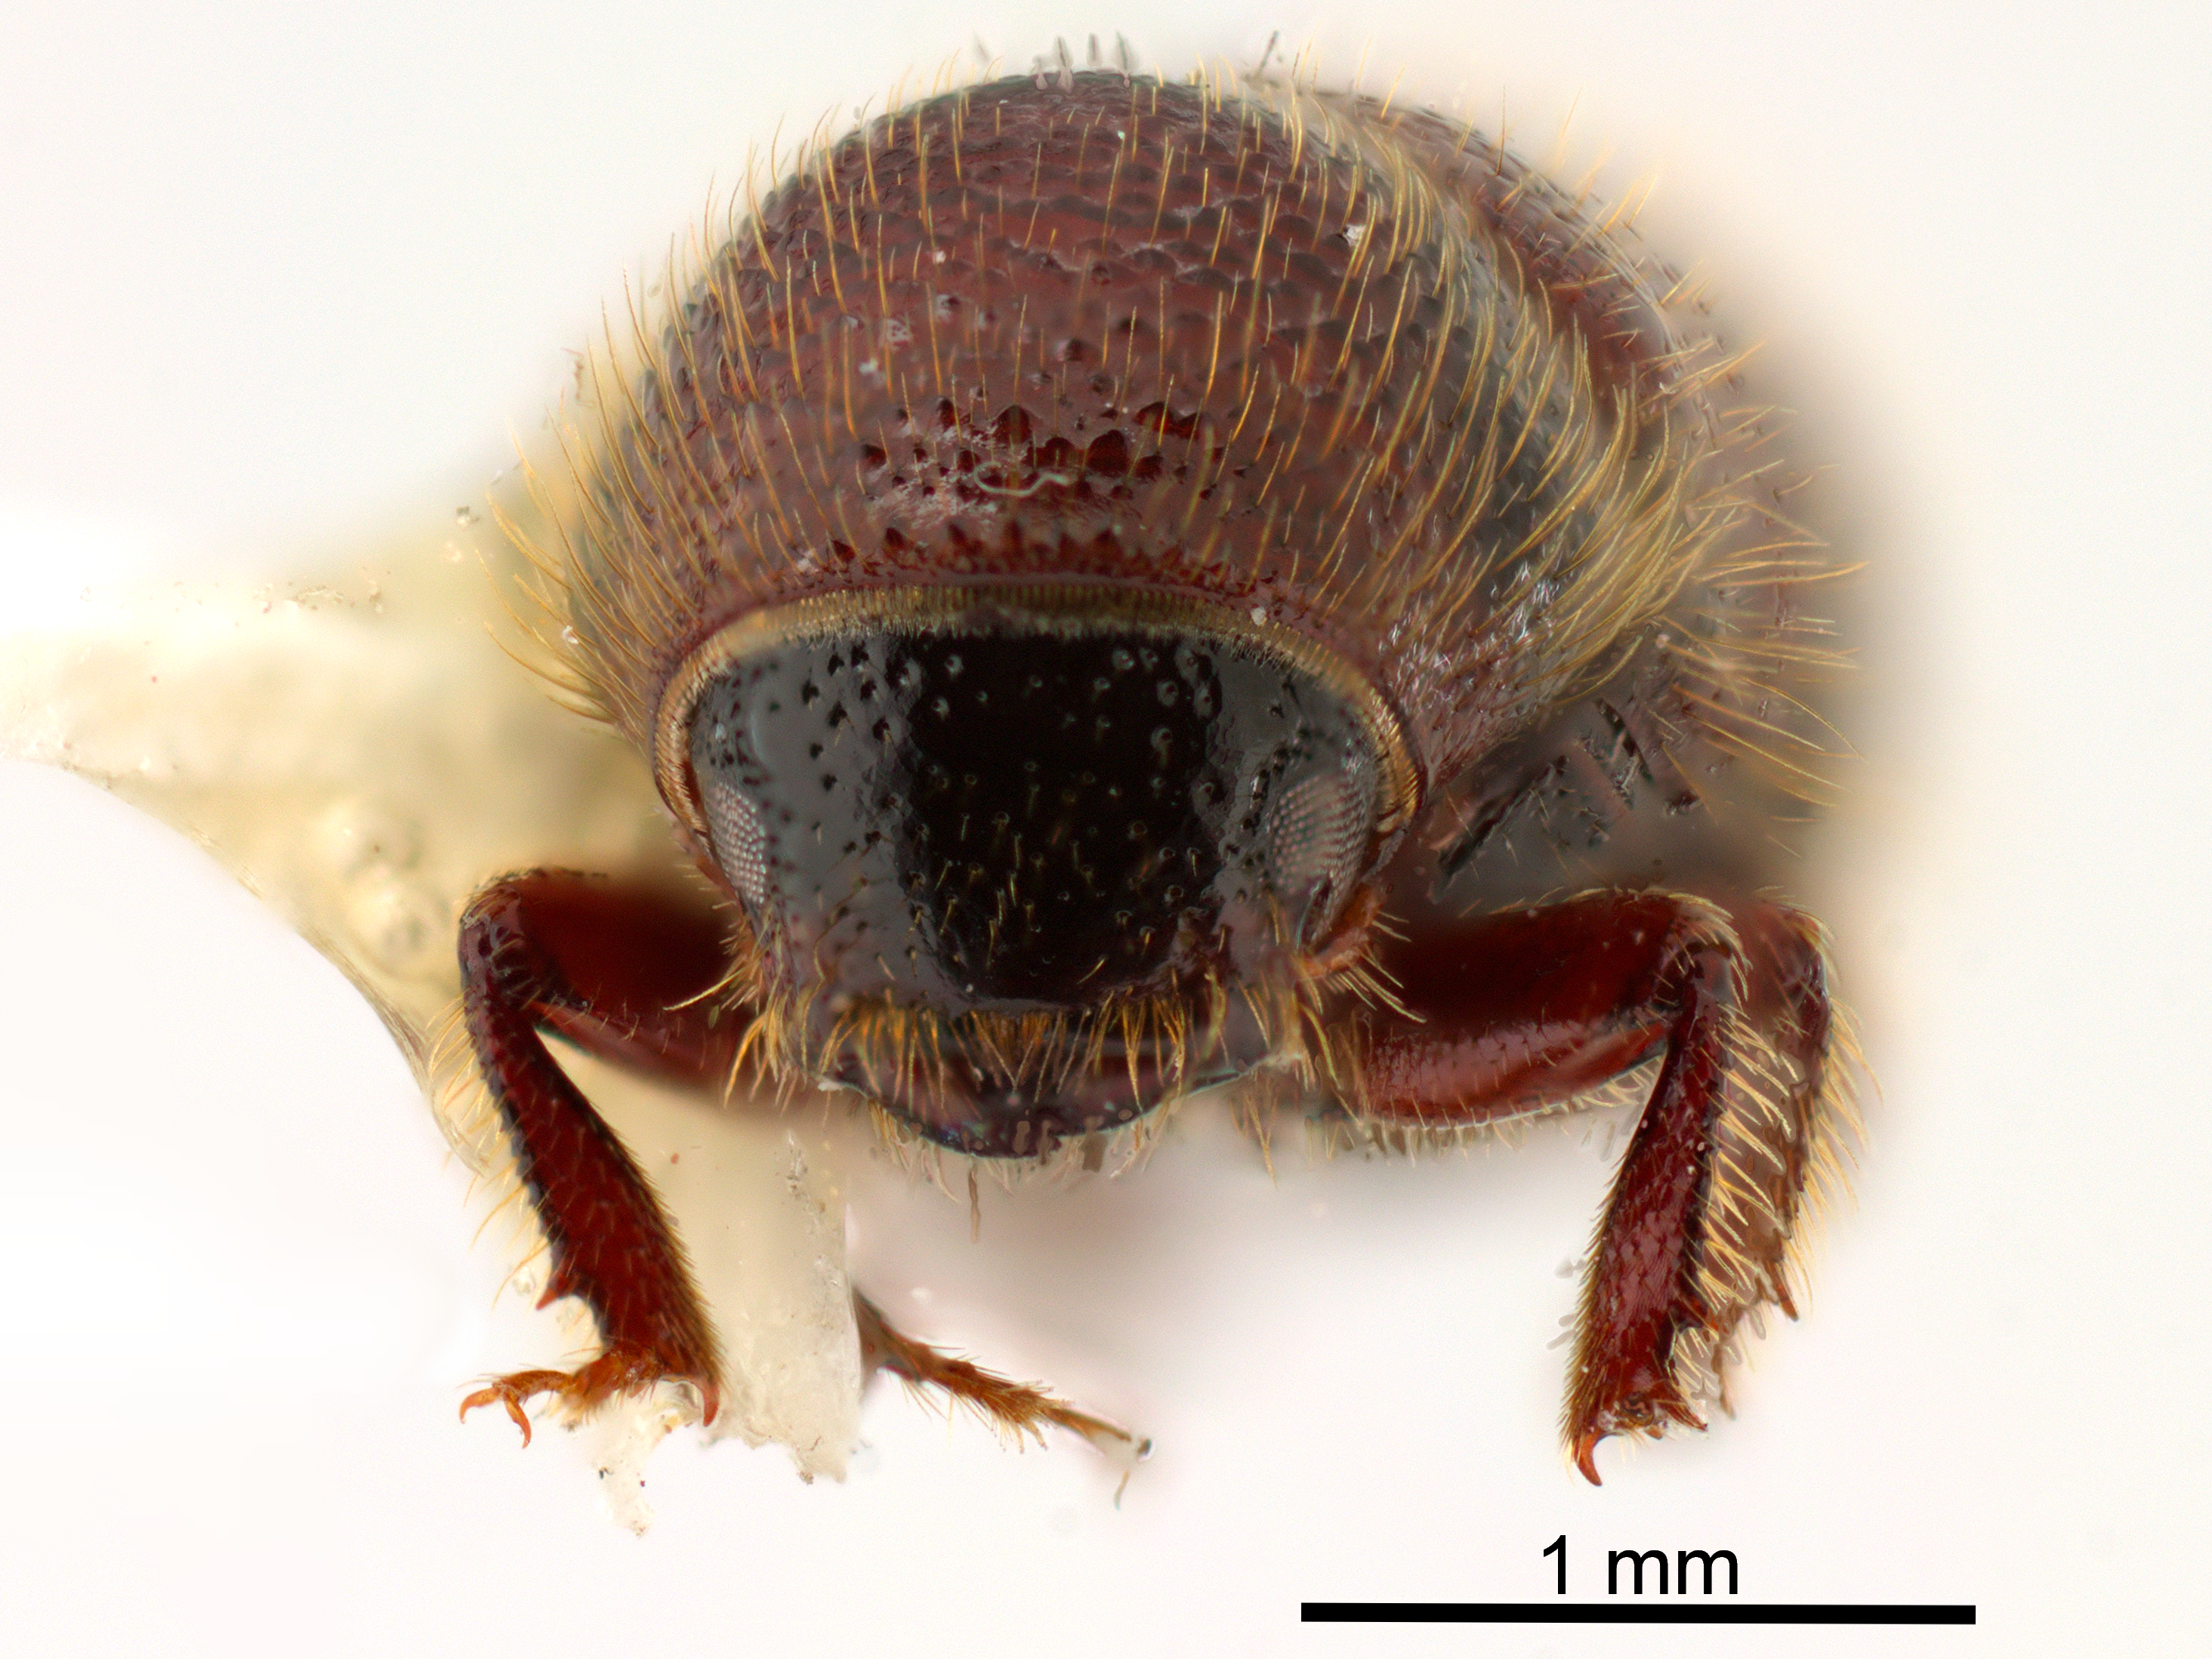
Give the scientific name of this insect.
Conophthorus apachecae
